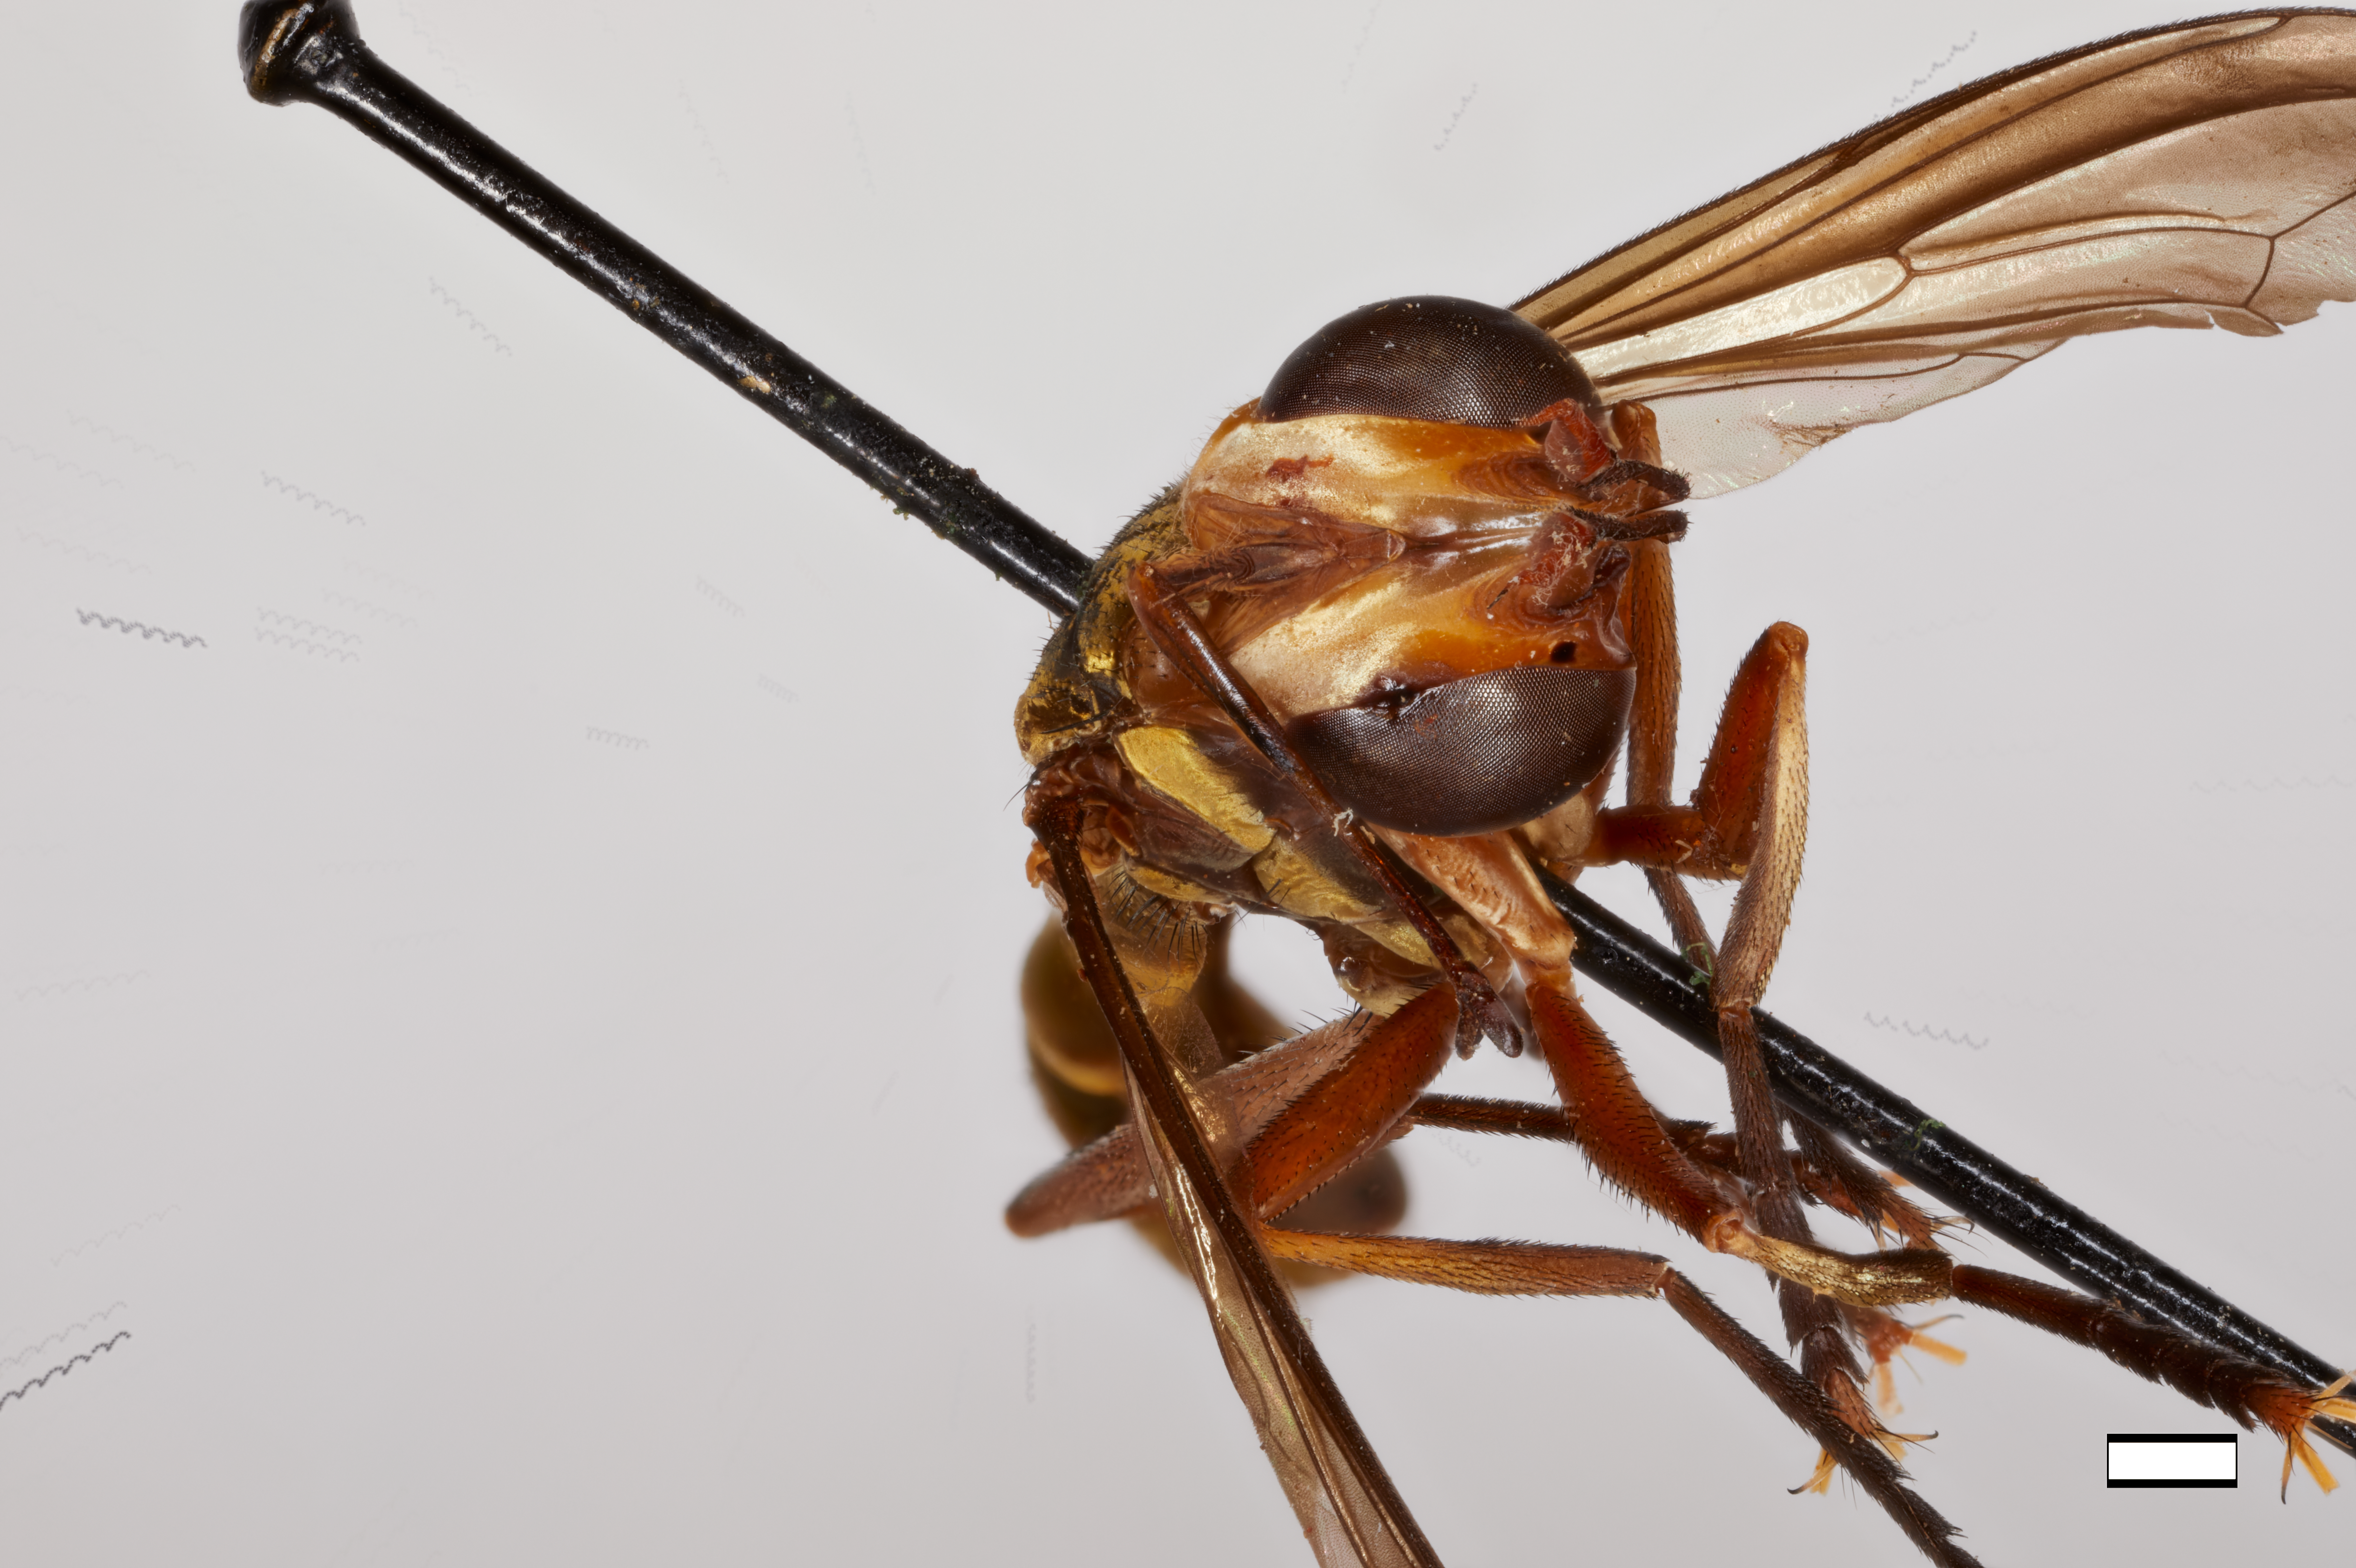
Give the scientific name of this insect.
Conops bakeri
